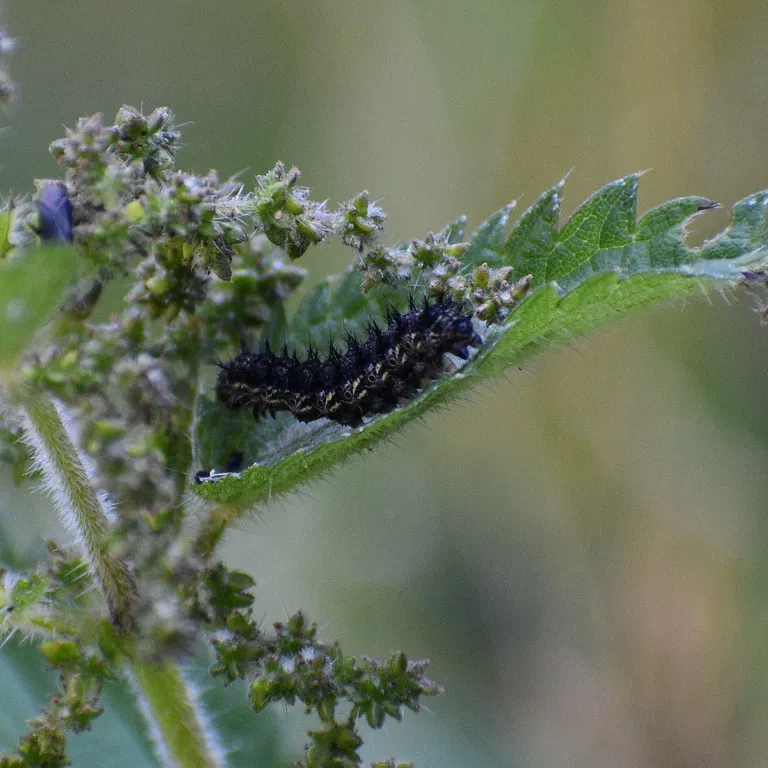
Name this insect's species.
Vanessa atalanta
